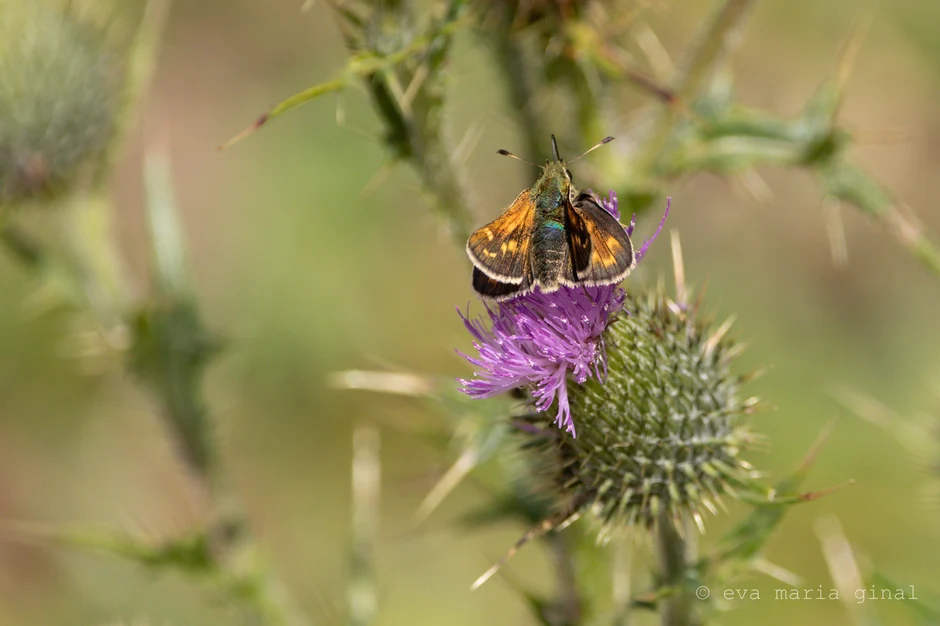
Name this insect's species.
Hesperia comma
